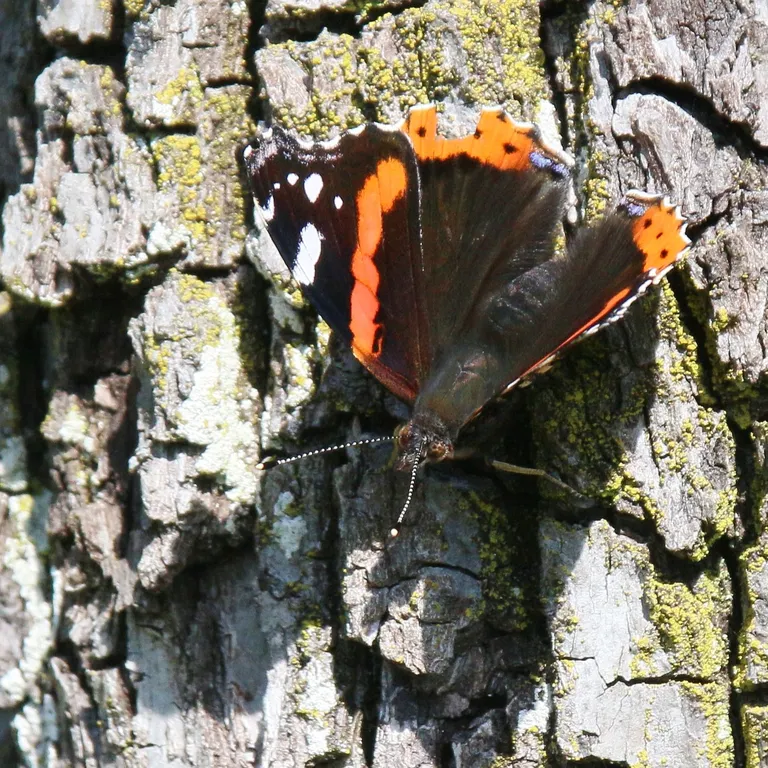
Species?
Vanessa atalanta
